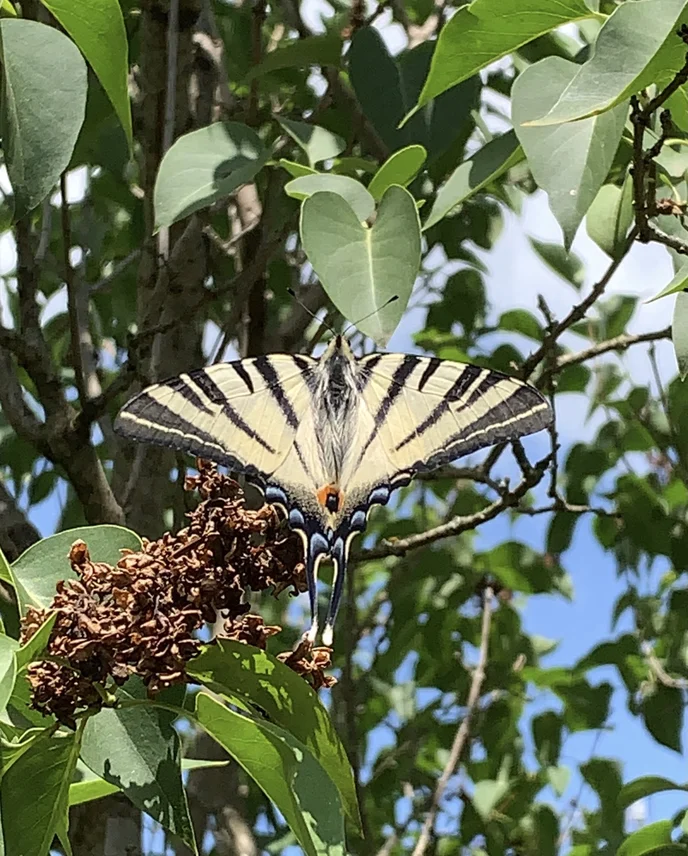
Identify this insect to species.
Iphiclides podalirius
